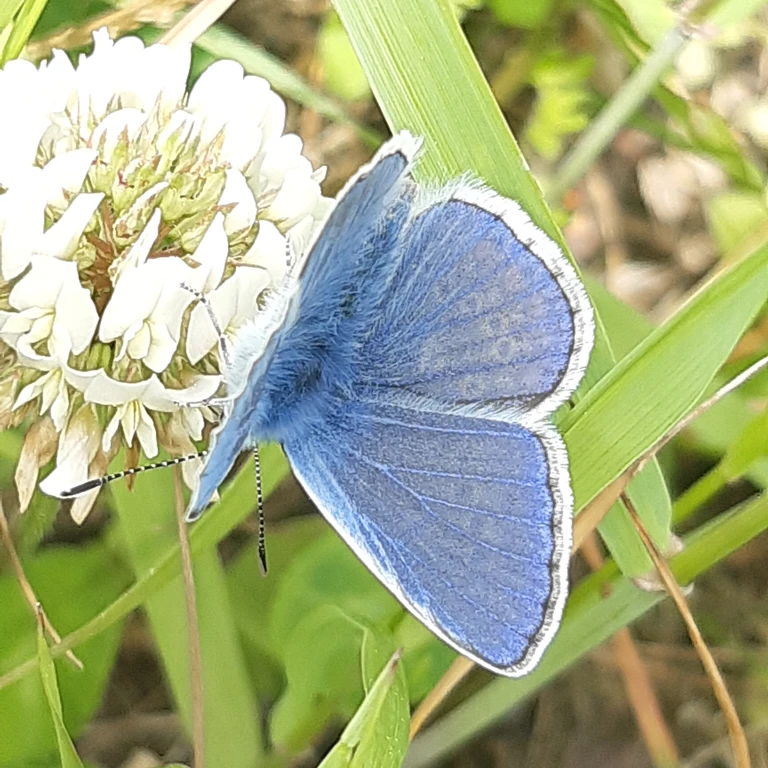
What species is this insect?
Polyommatus icarus
